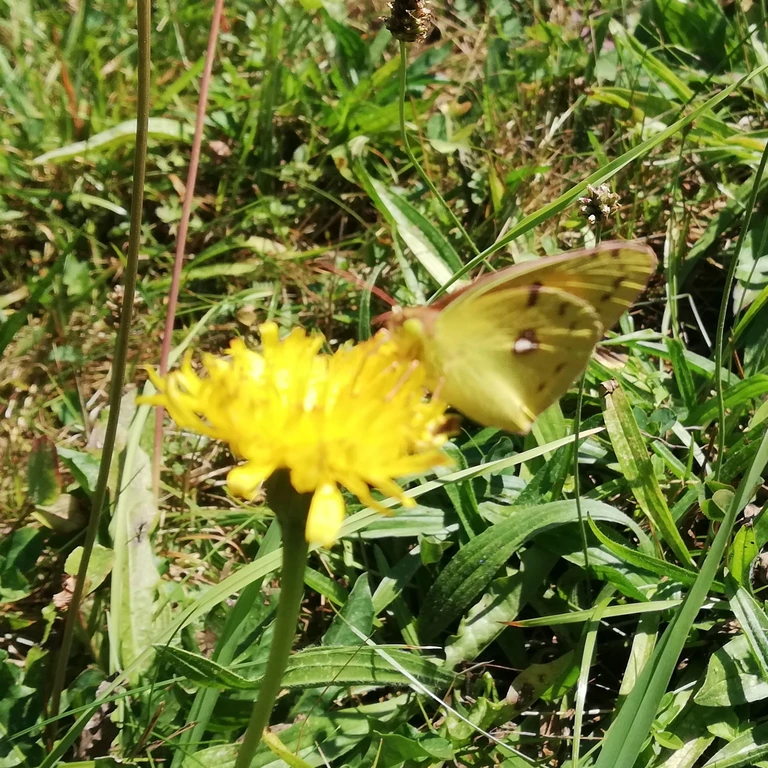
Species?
Colias croceus
